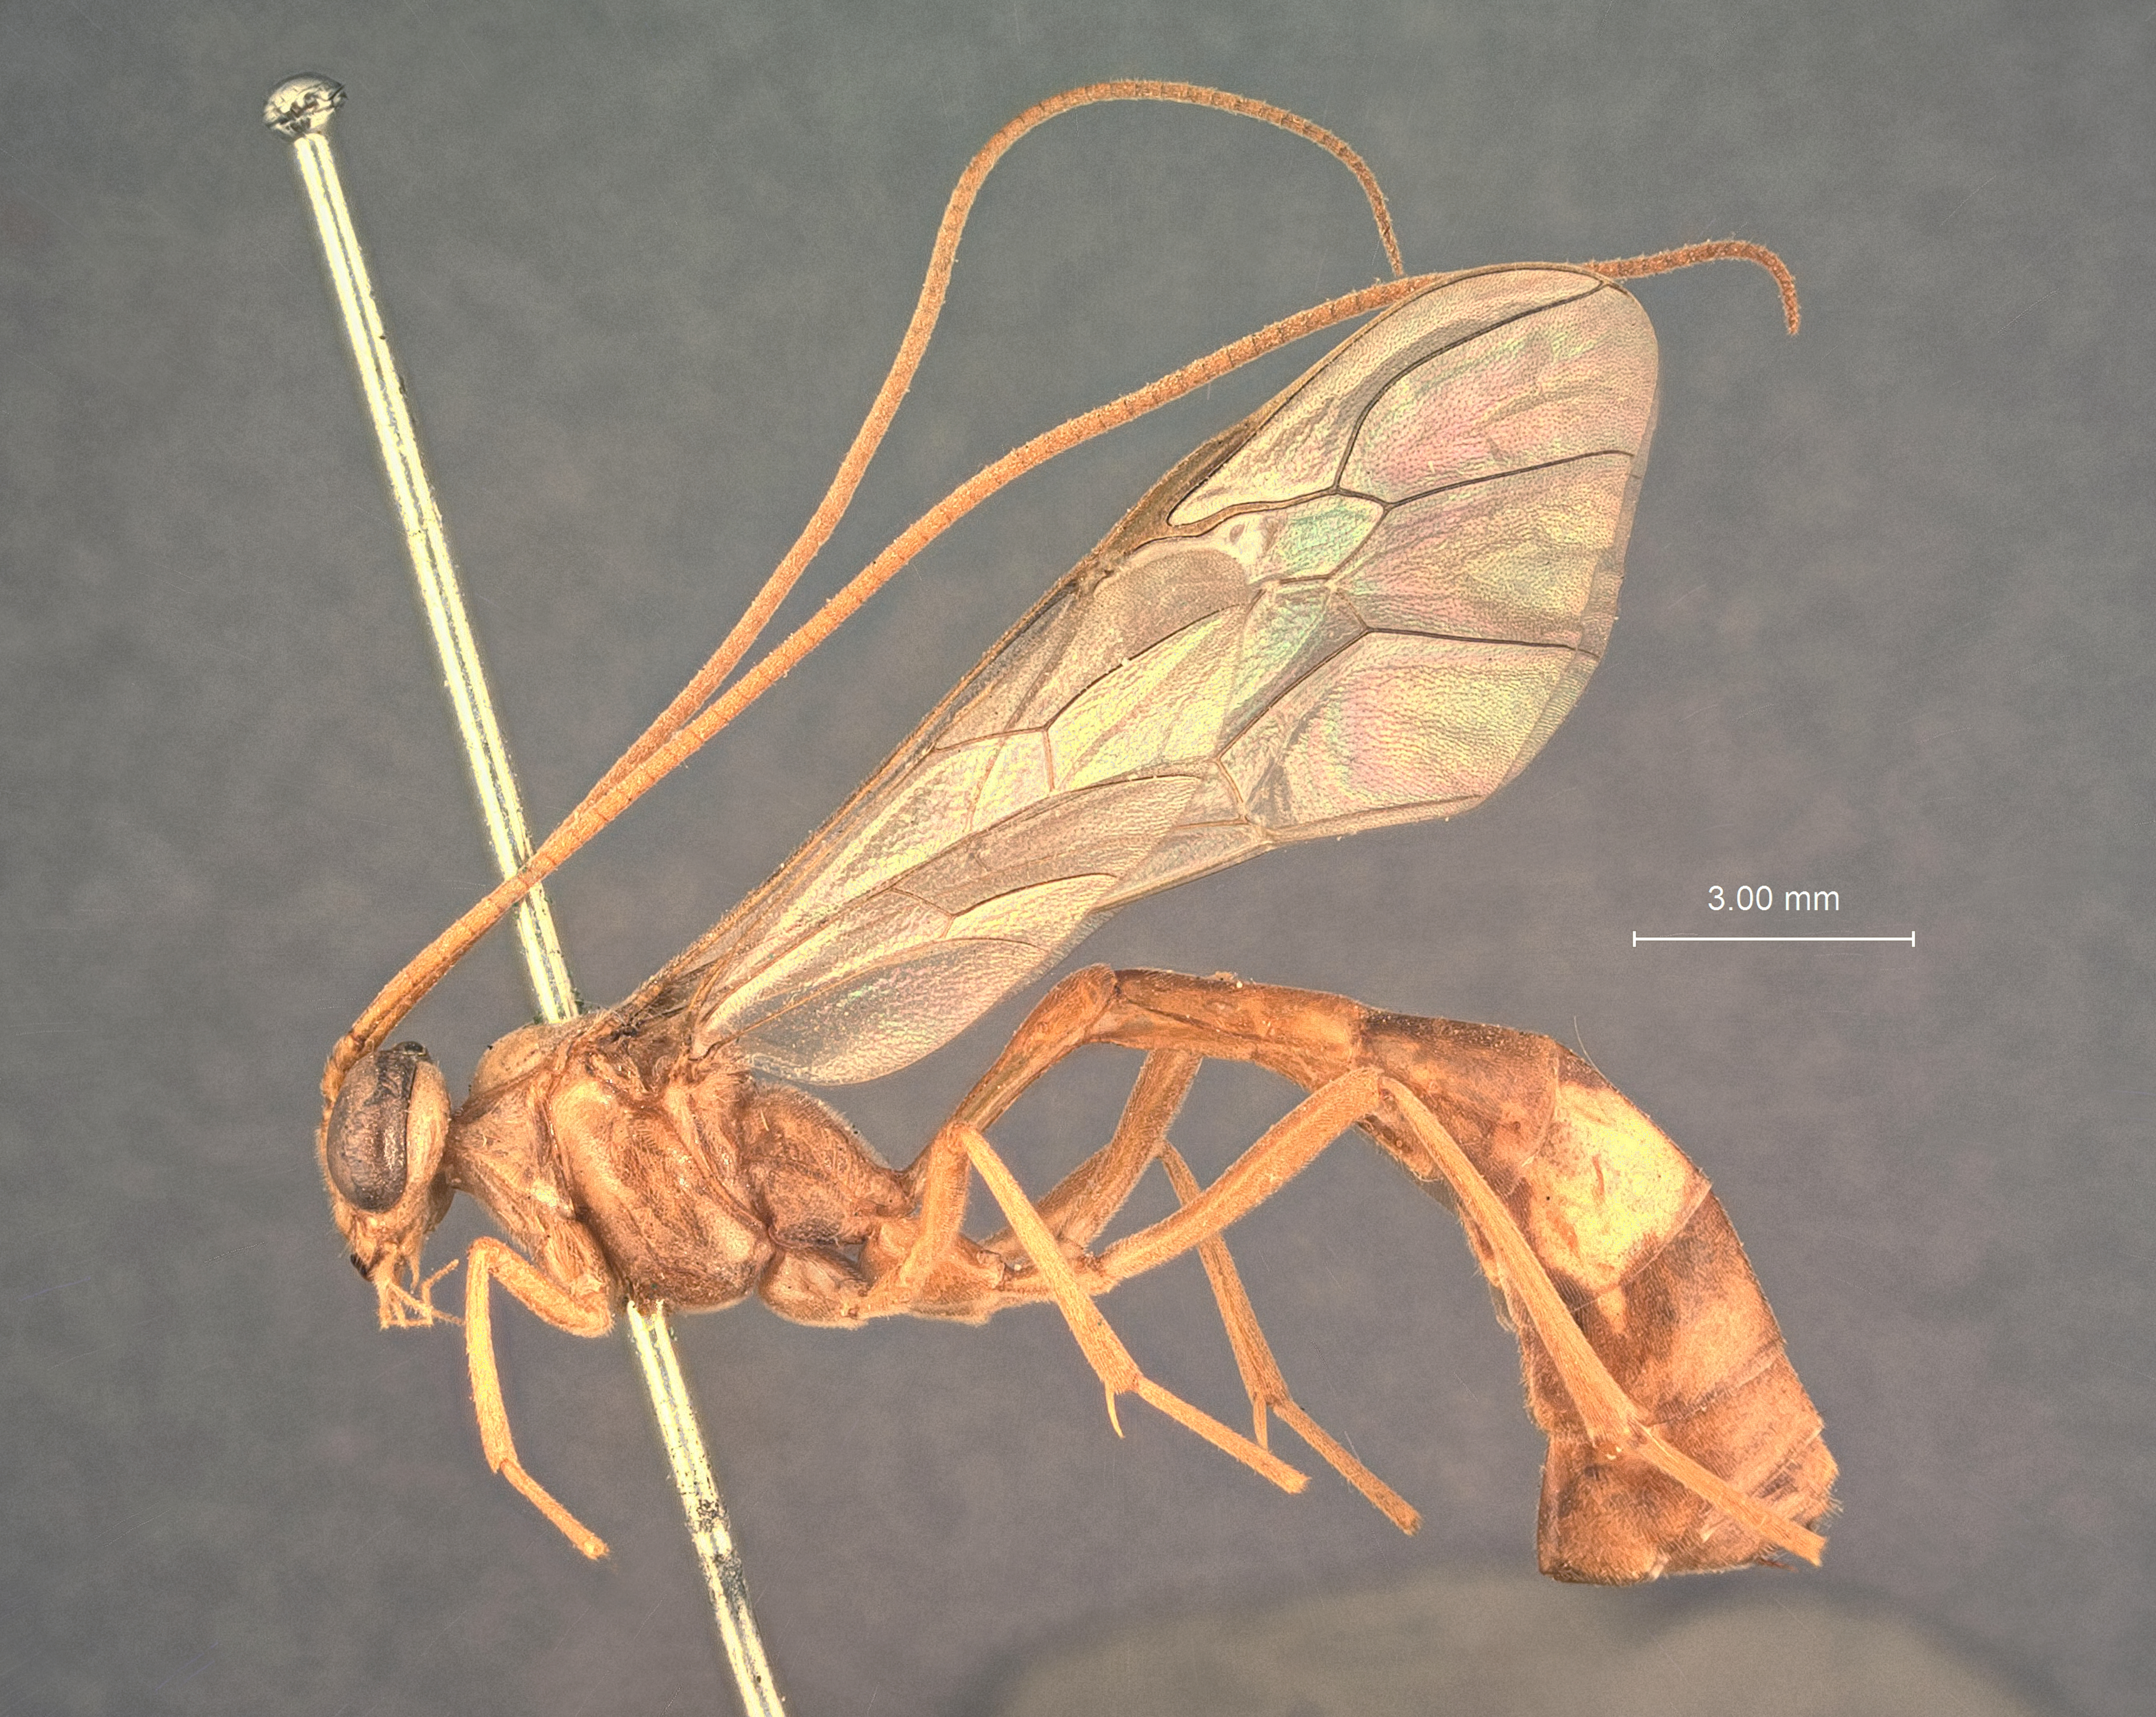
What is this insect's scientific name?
Enicospilus flavoplagiatus
